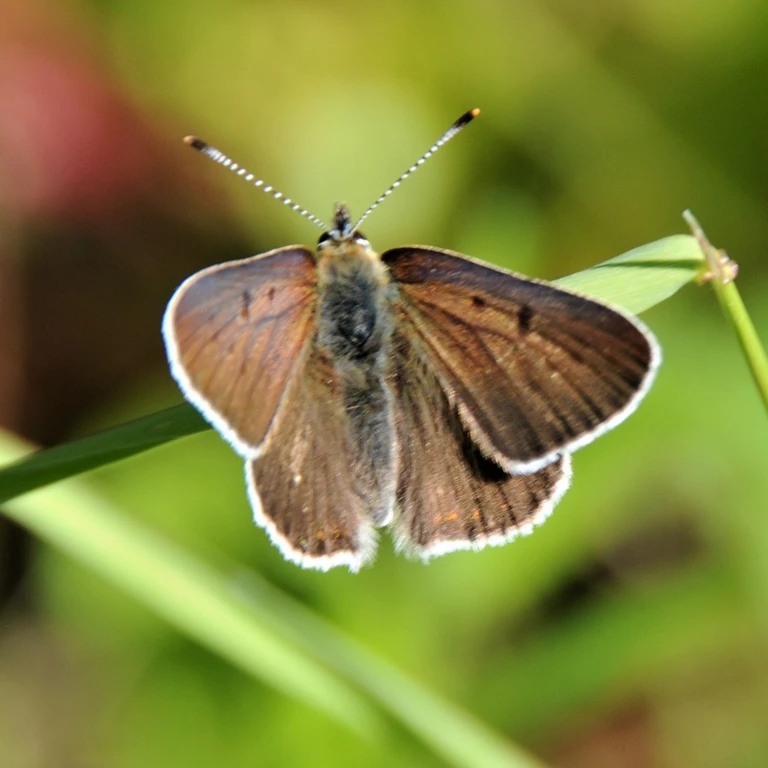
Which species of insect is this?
Lycaena tityrus (also Loweia tityrus)
